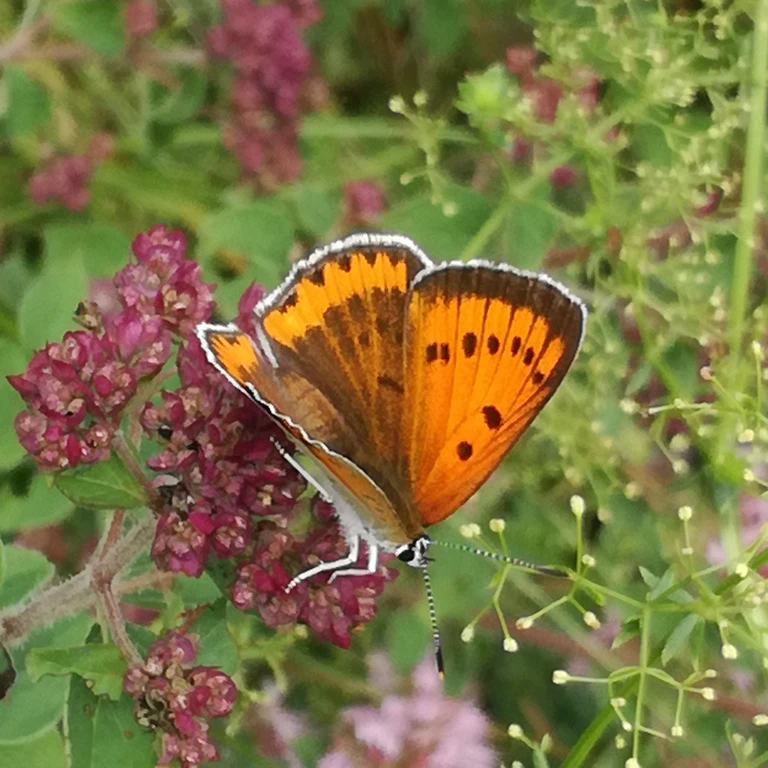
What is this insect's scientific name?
Lycaena dispar
